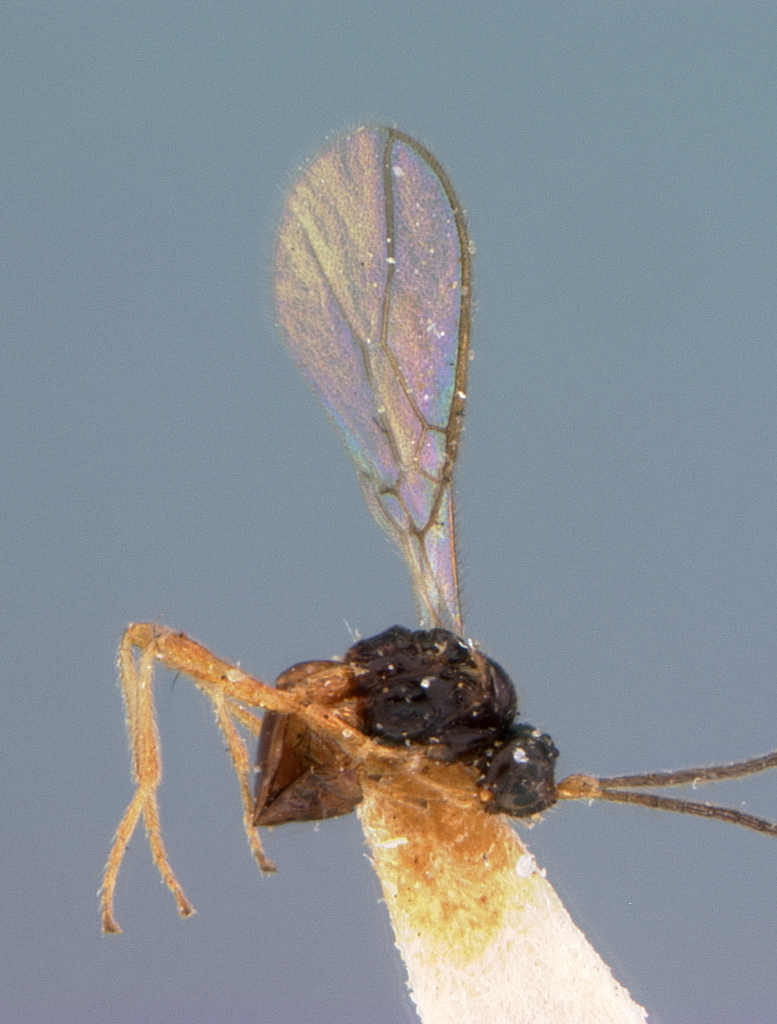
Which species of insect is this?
Aspilota curtibasis
